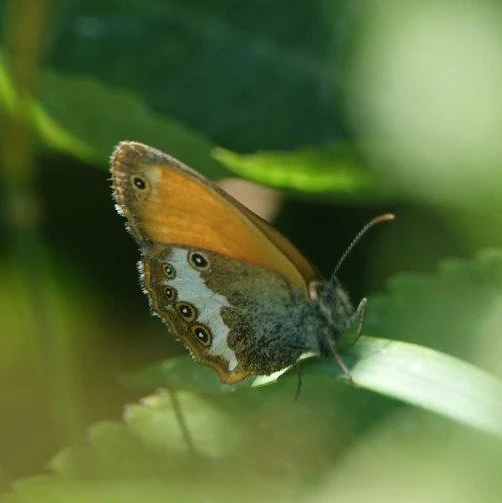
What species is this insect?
Coenonympha arcania
